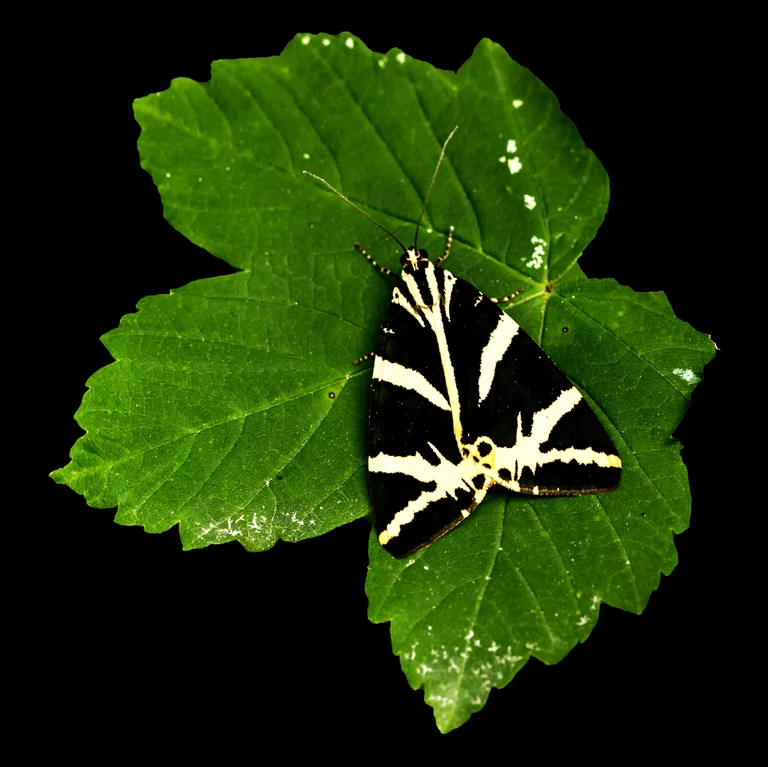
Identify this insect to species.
Euplagia quadripunctaria
